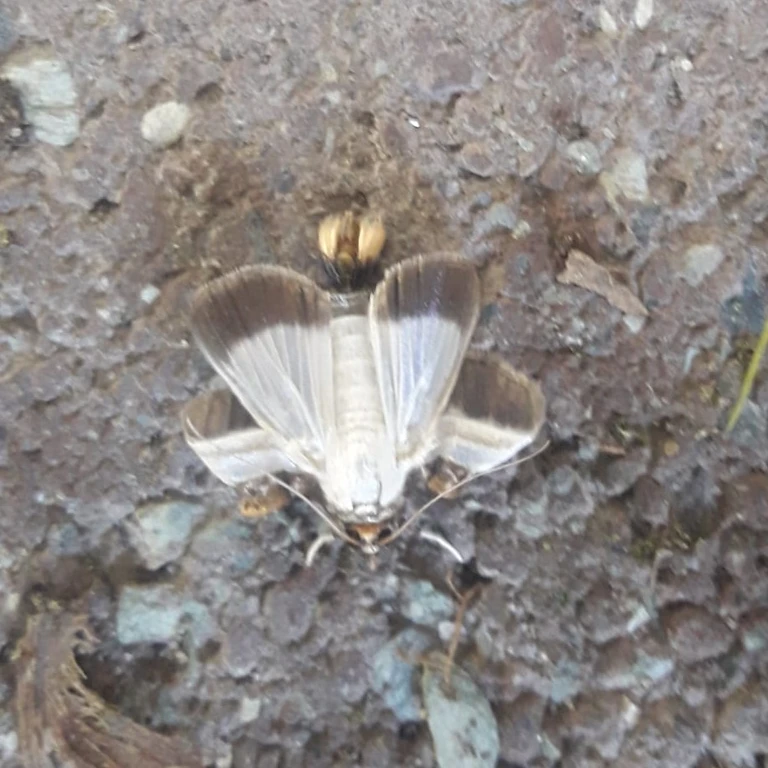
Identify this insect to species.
Cydalima perspectalis
